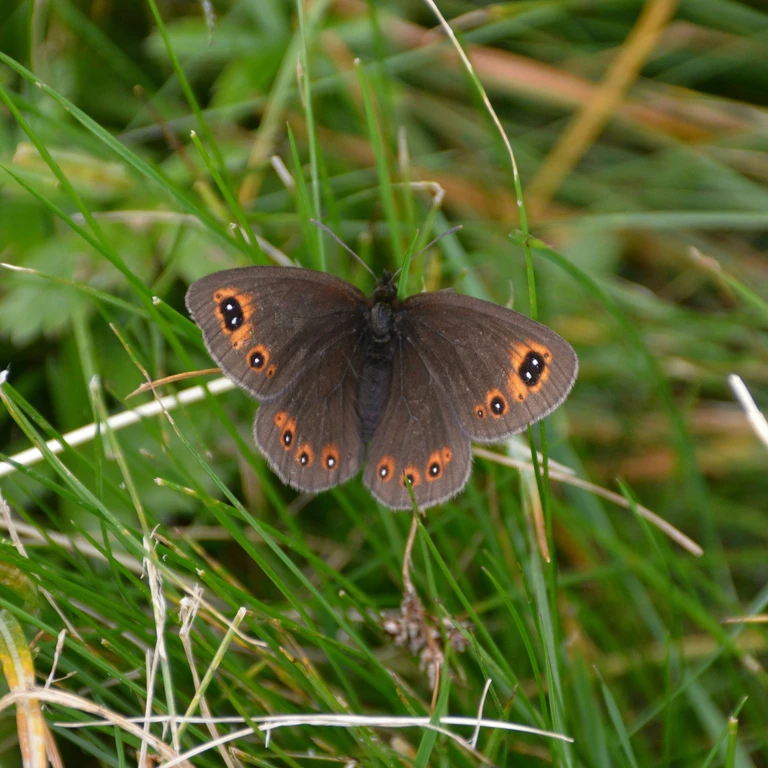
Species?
Erebia medusa
